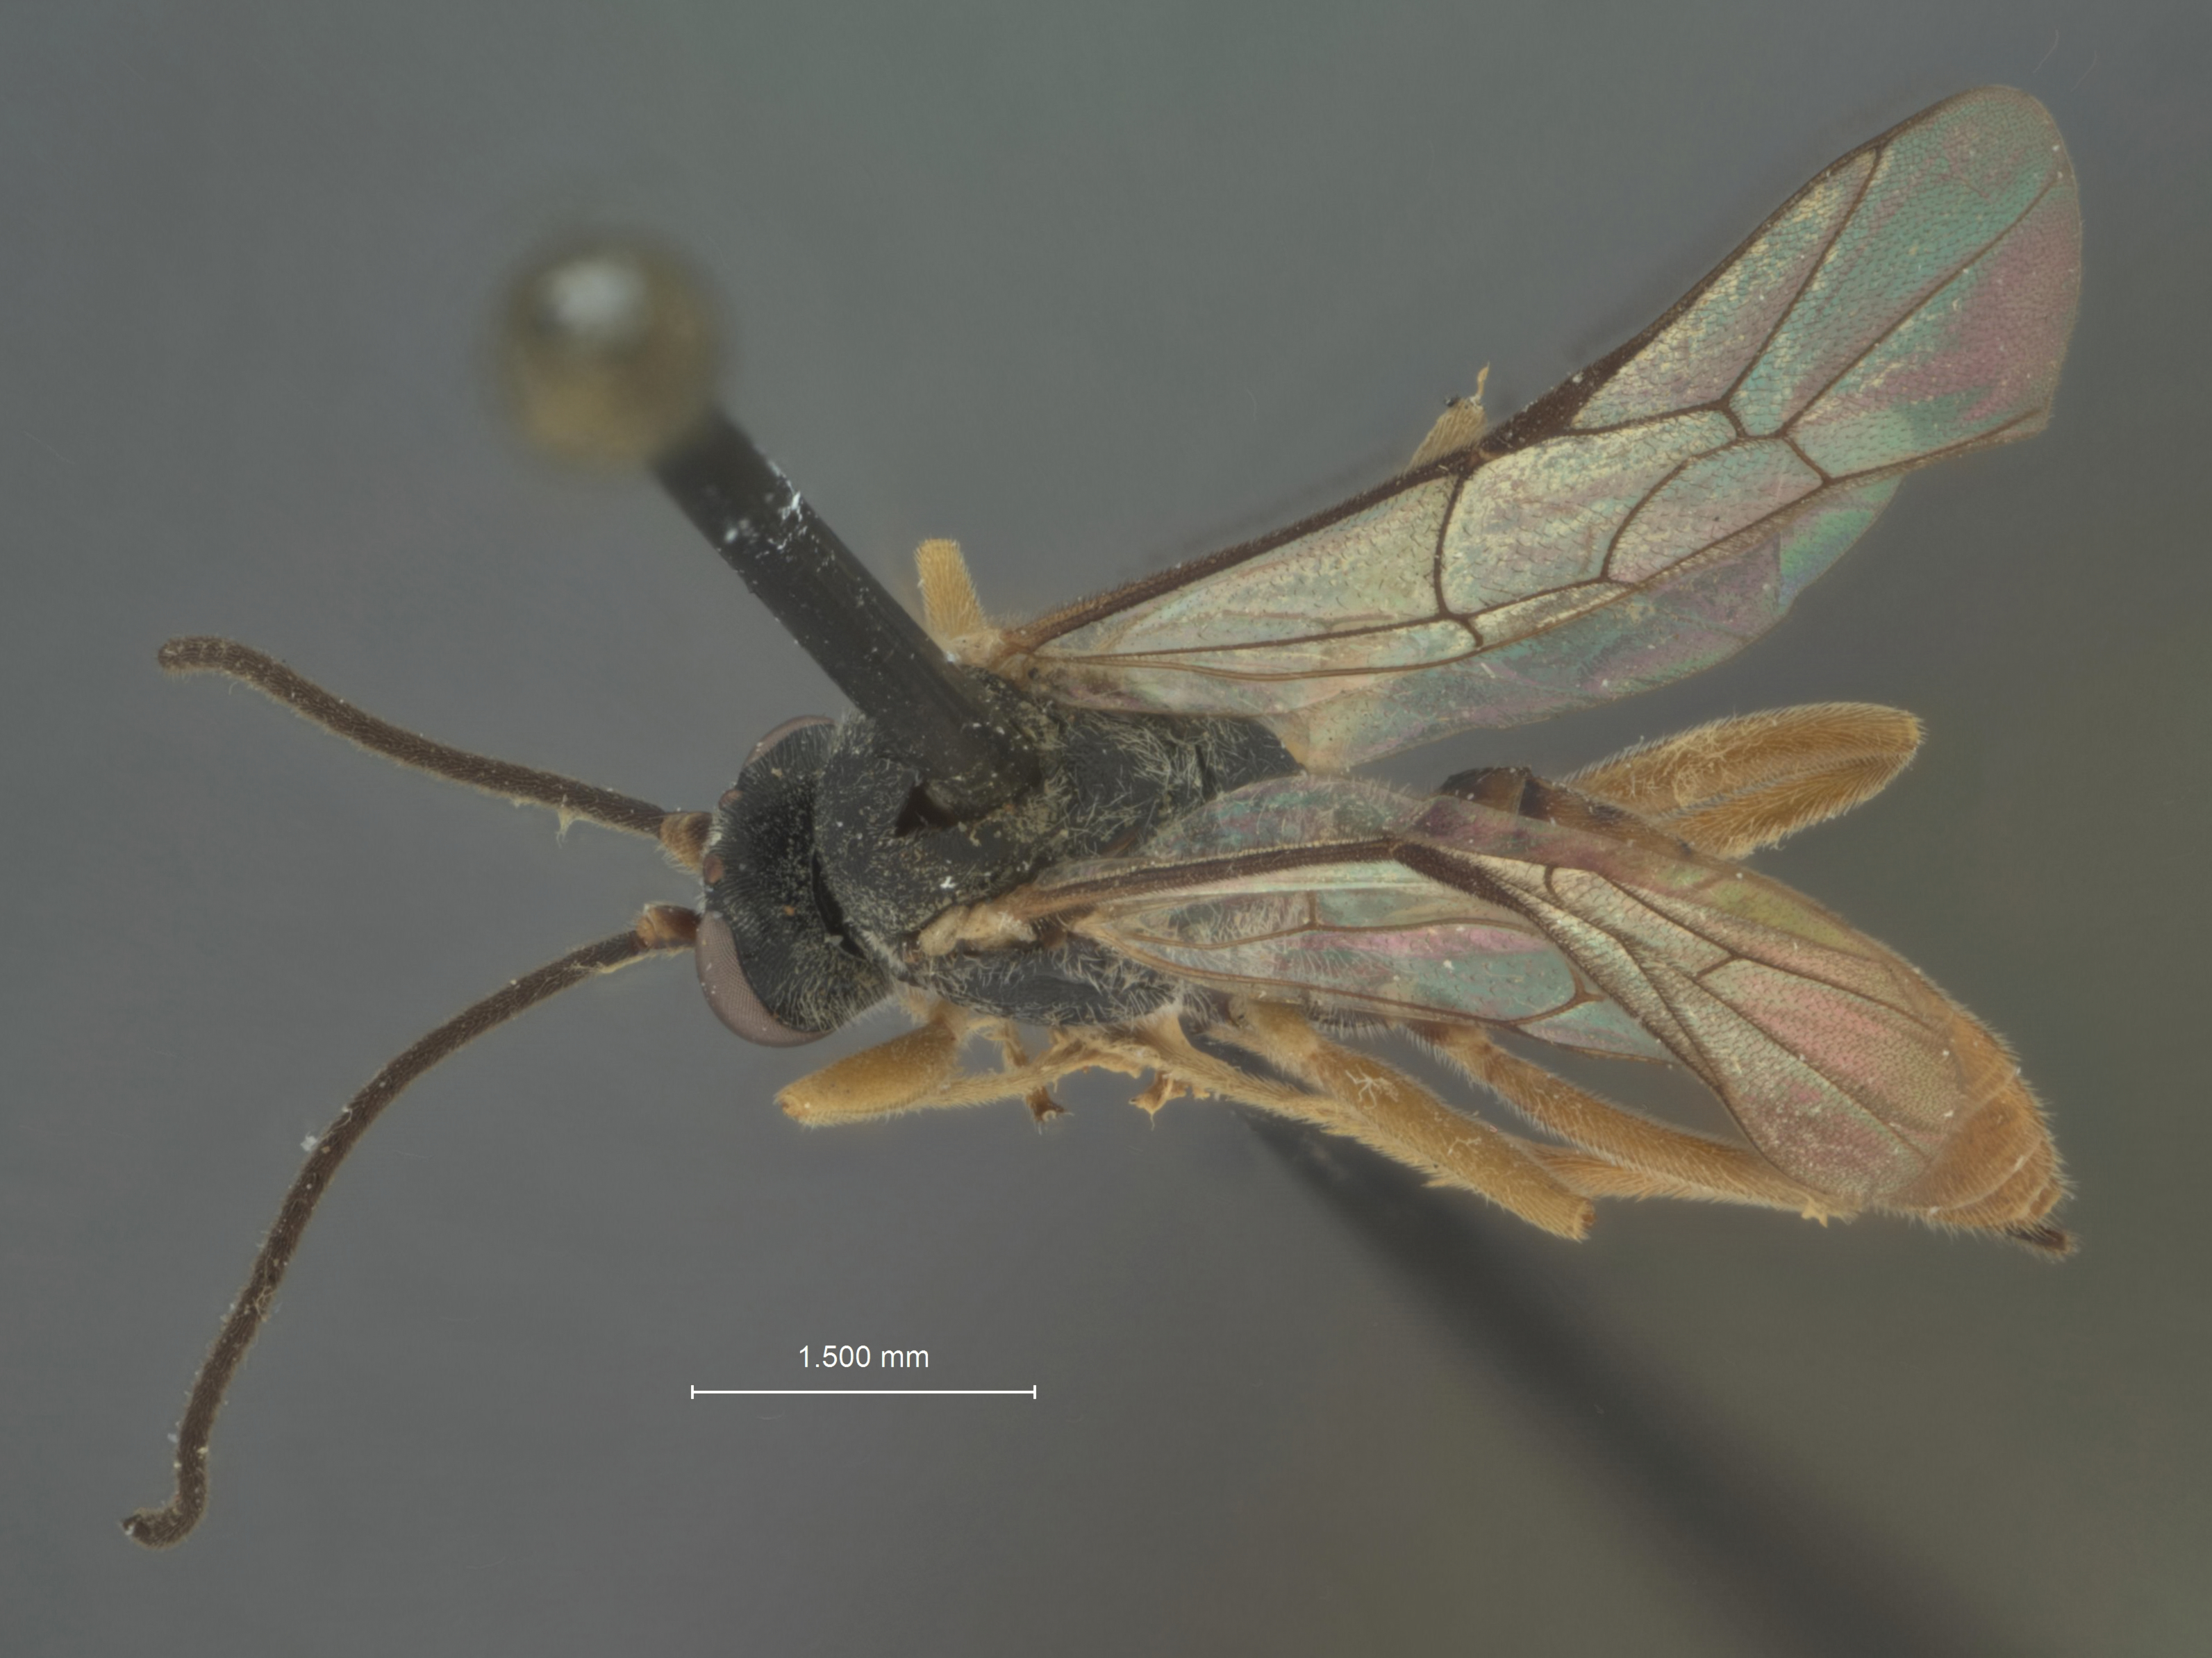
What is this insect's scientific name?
Charops erythrogaster
